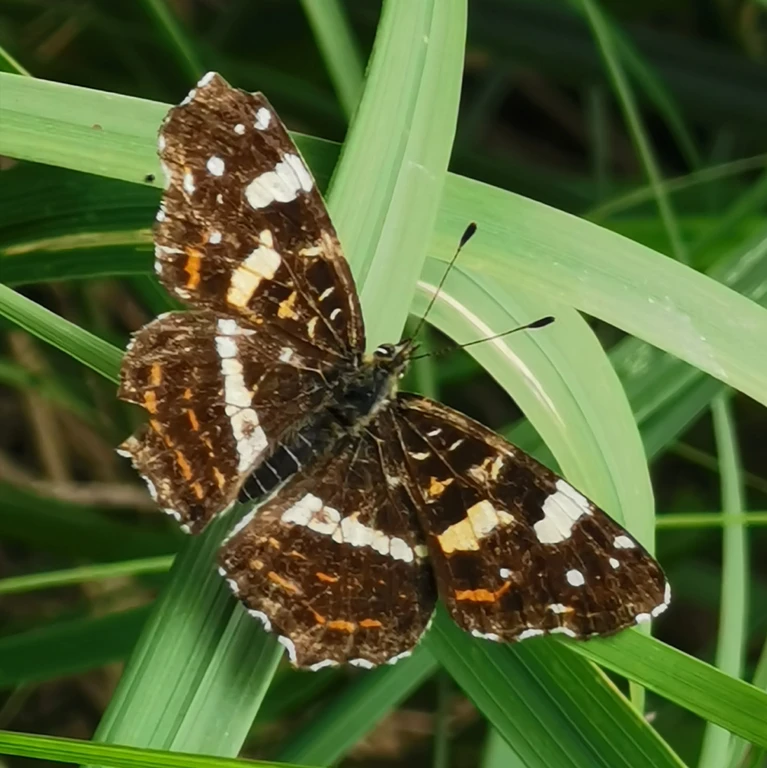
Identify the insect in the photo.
Araschnia levana
